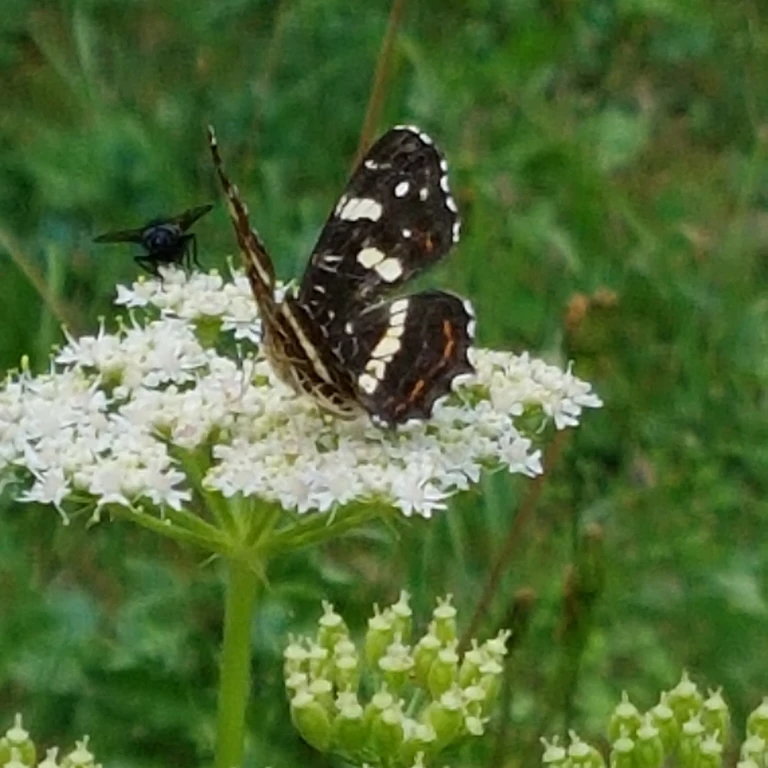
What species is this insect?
Araschnia levana
